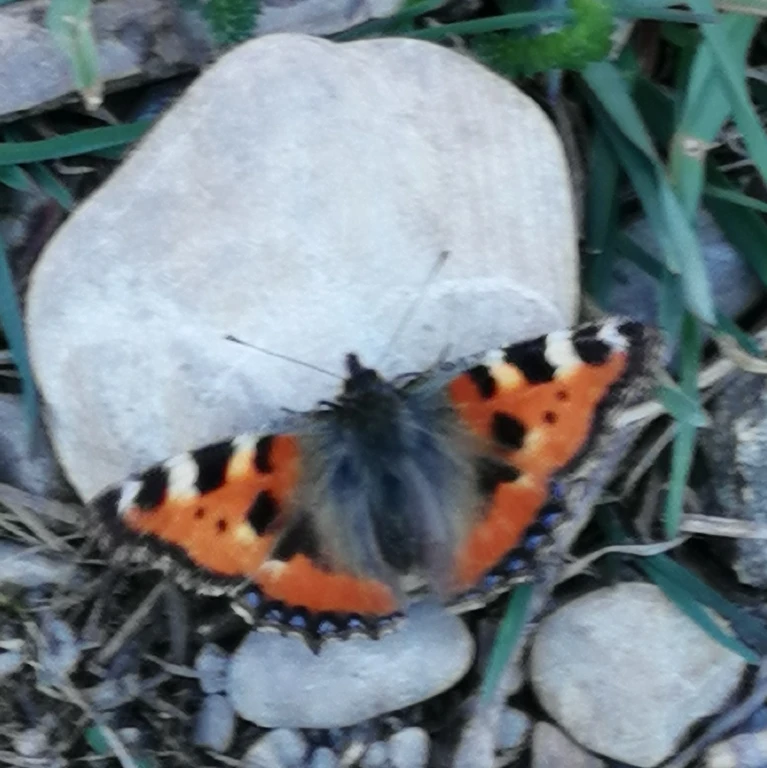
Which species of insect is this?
Aglais urticae
